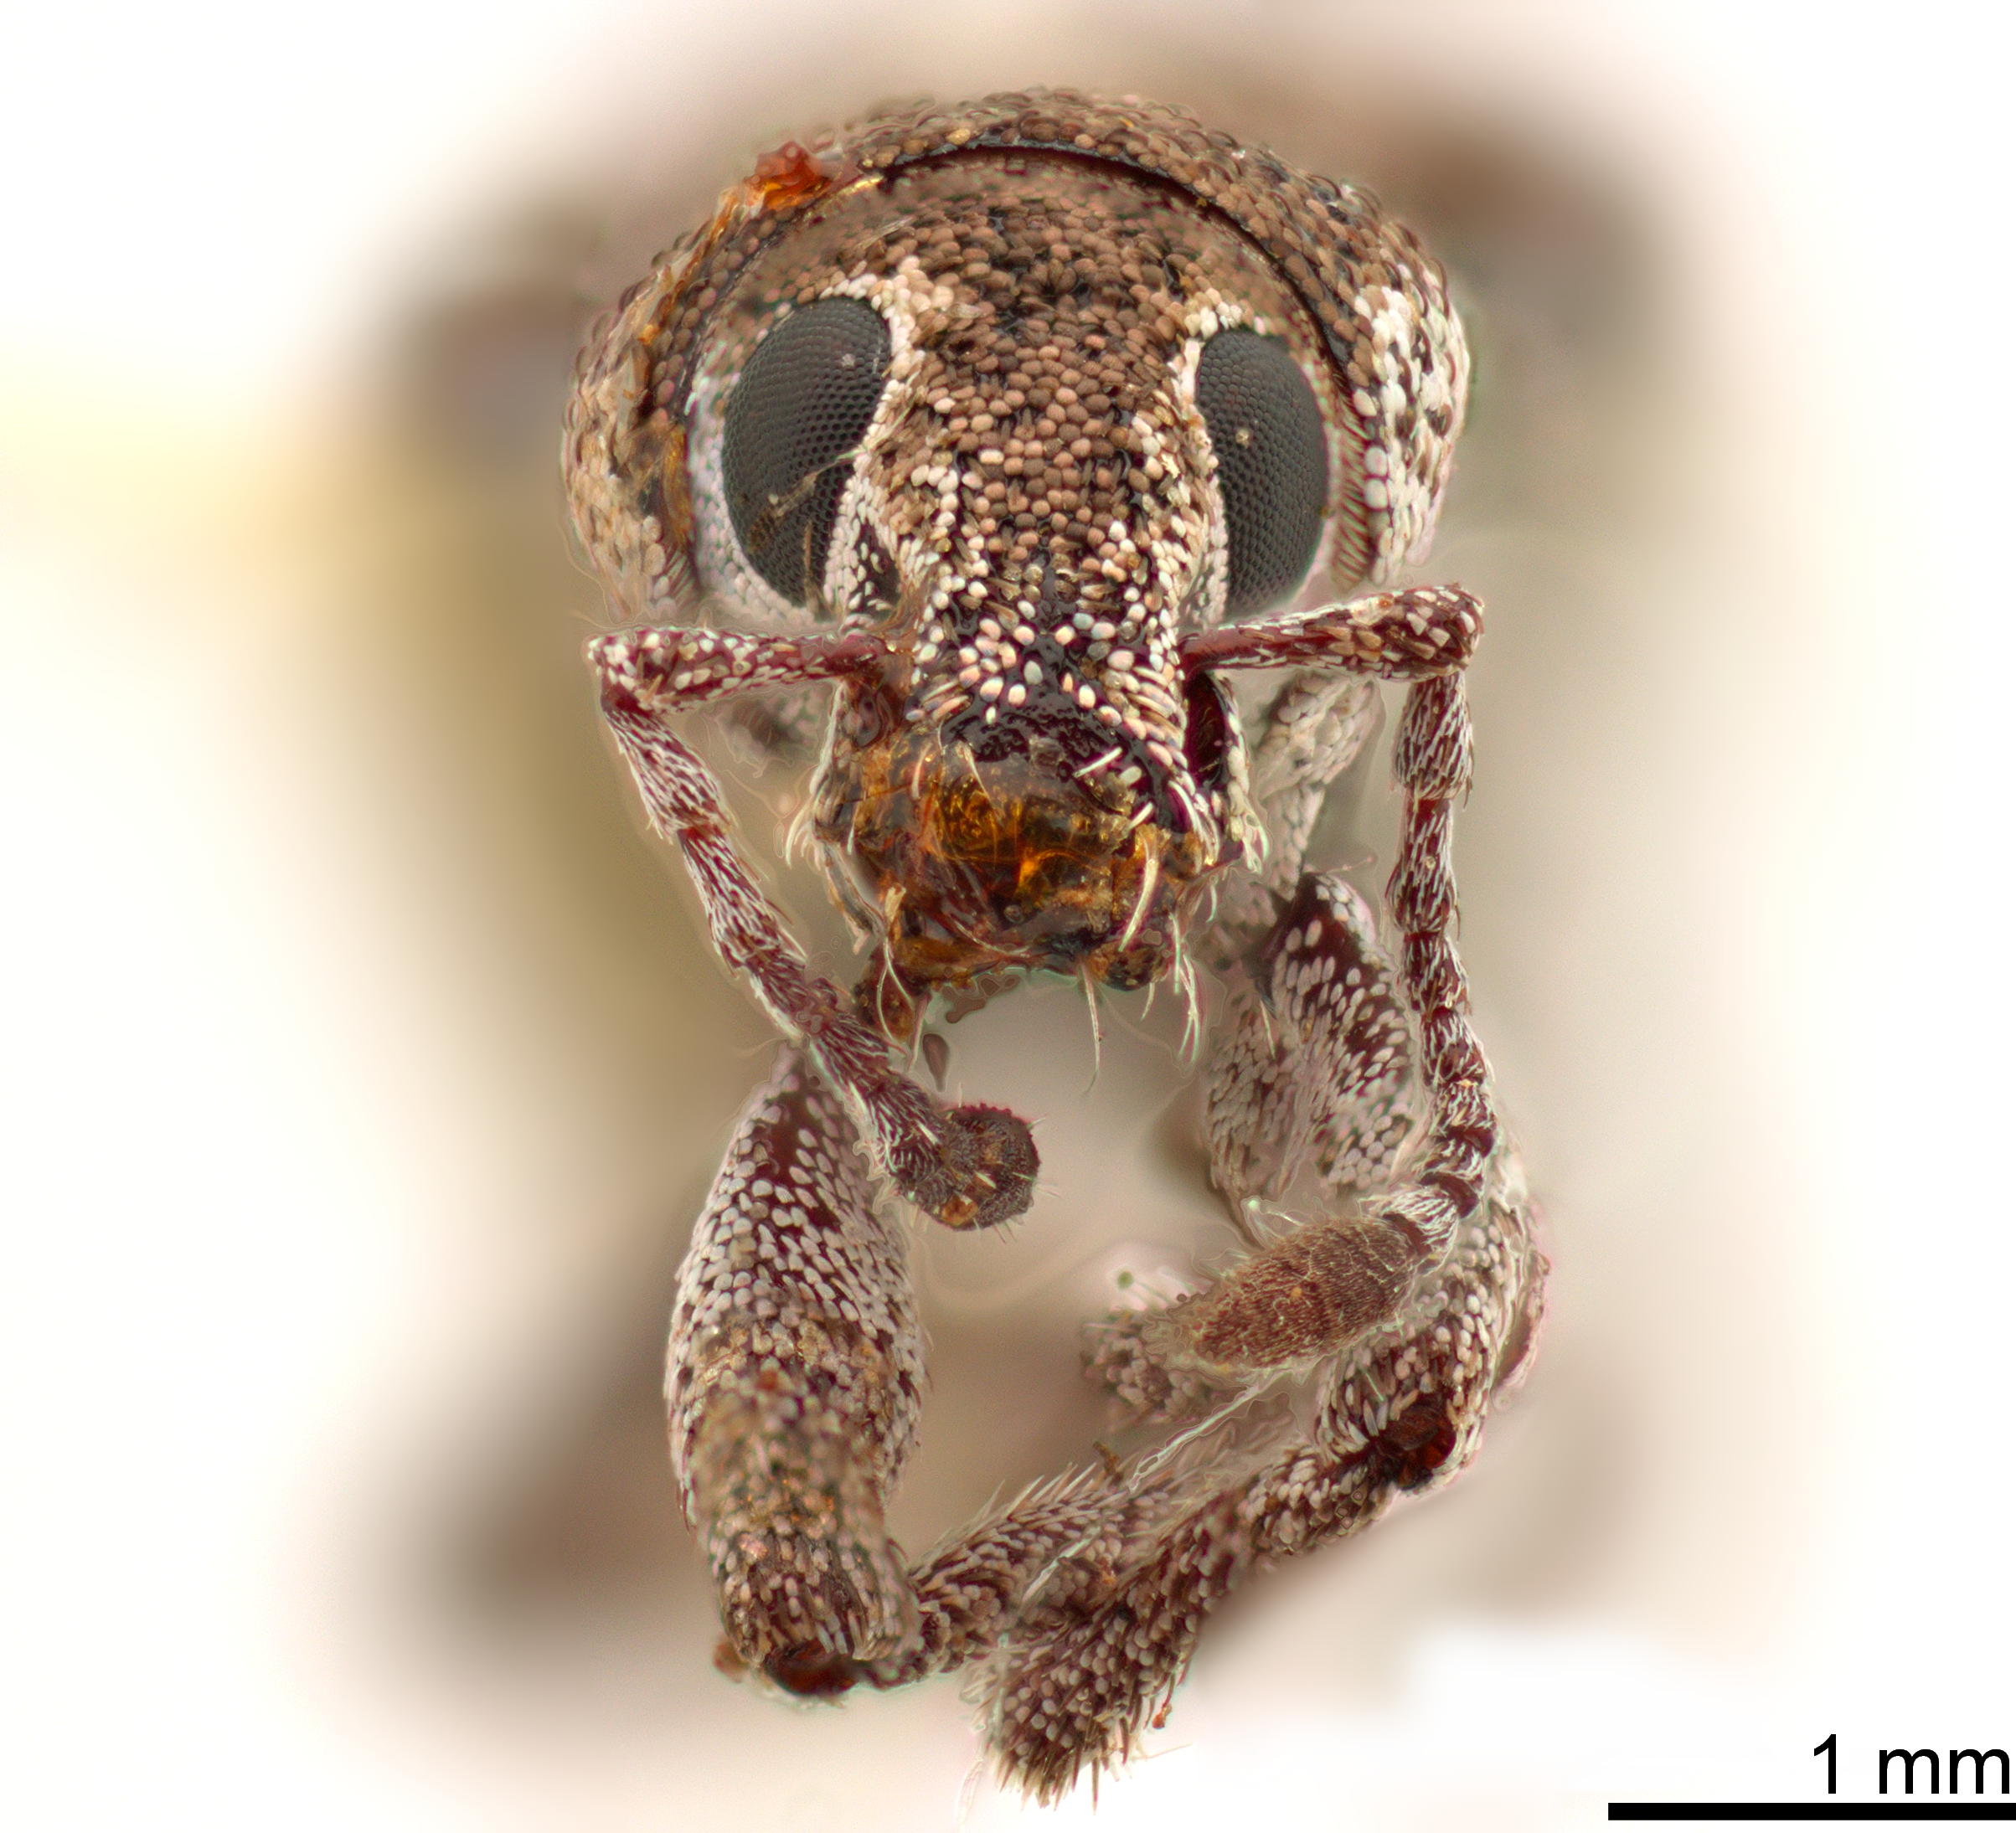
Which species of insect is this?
Chileudius varians
